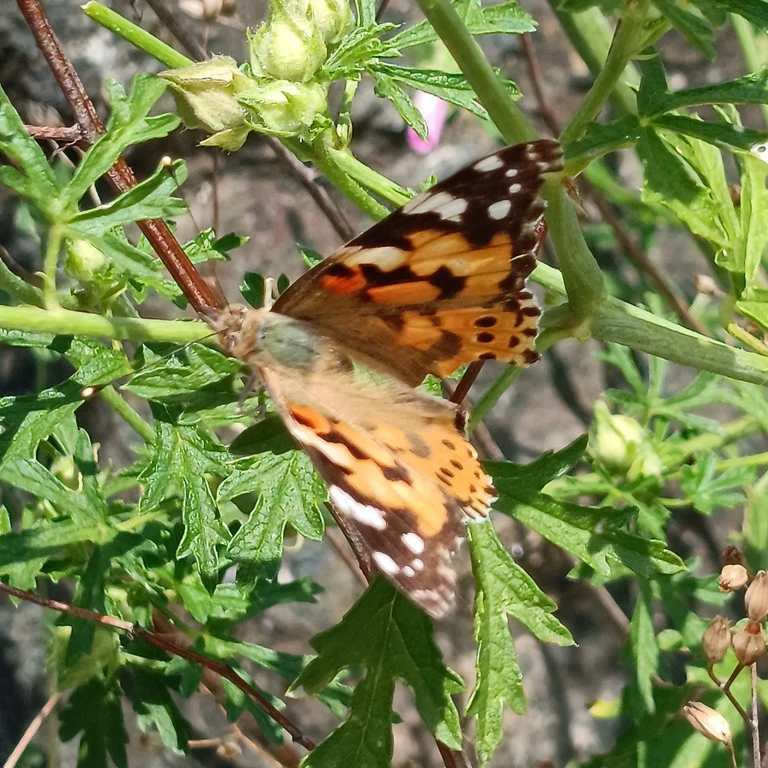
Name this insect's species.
Vanessa cardui
